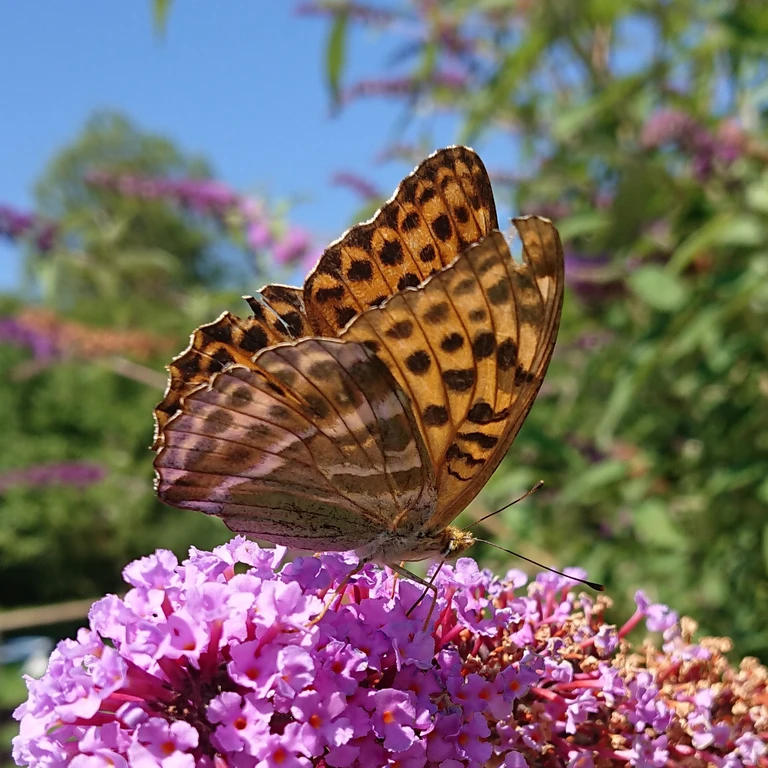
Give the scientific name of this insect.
Argynnis paphia
